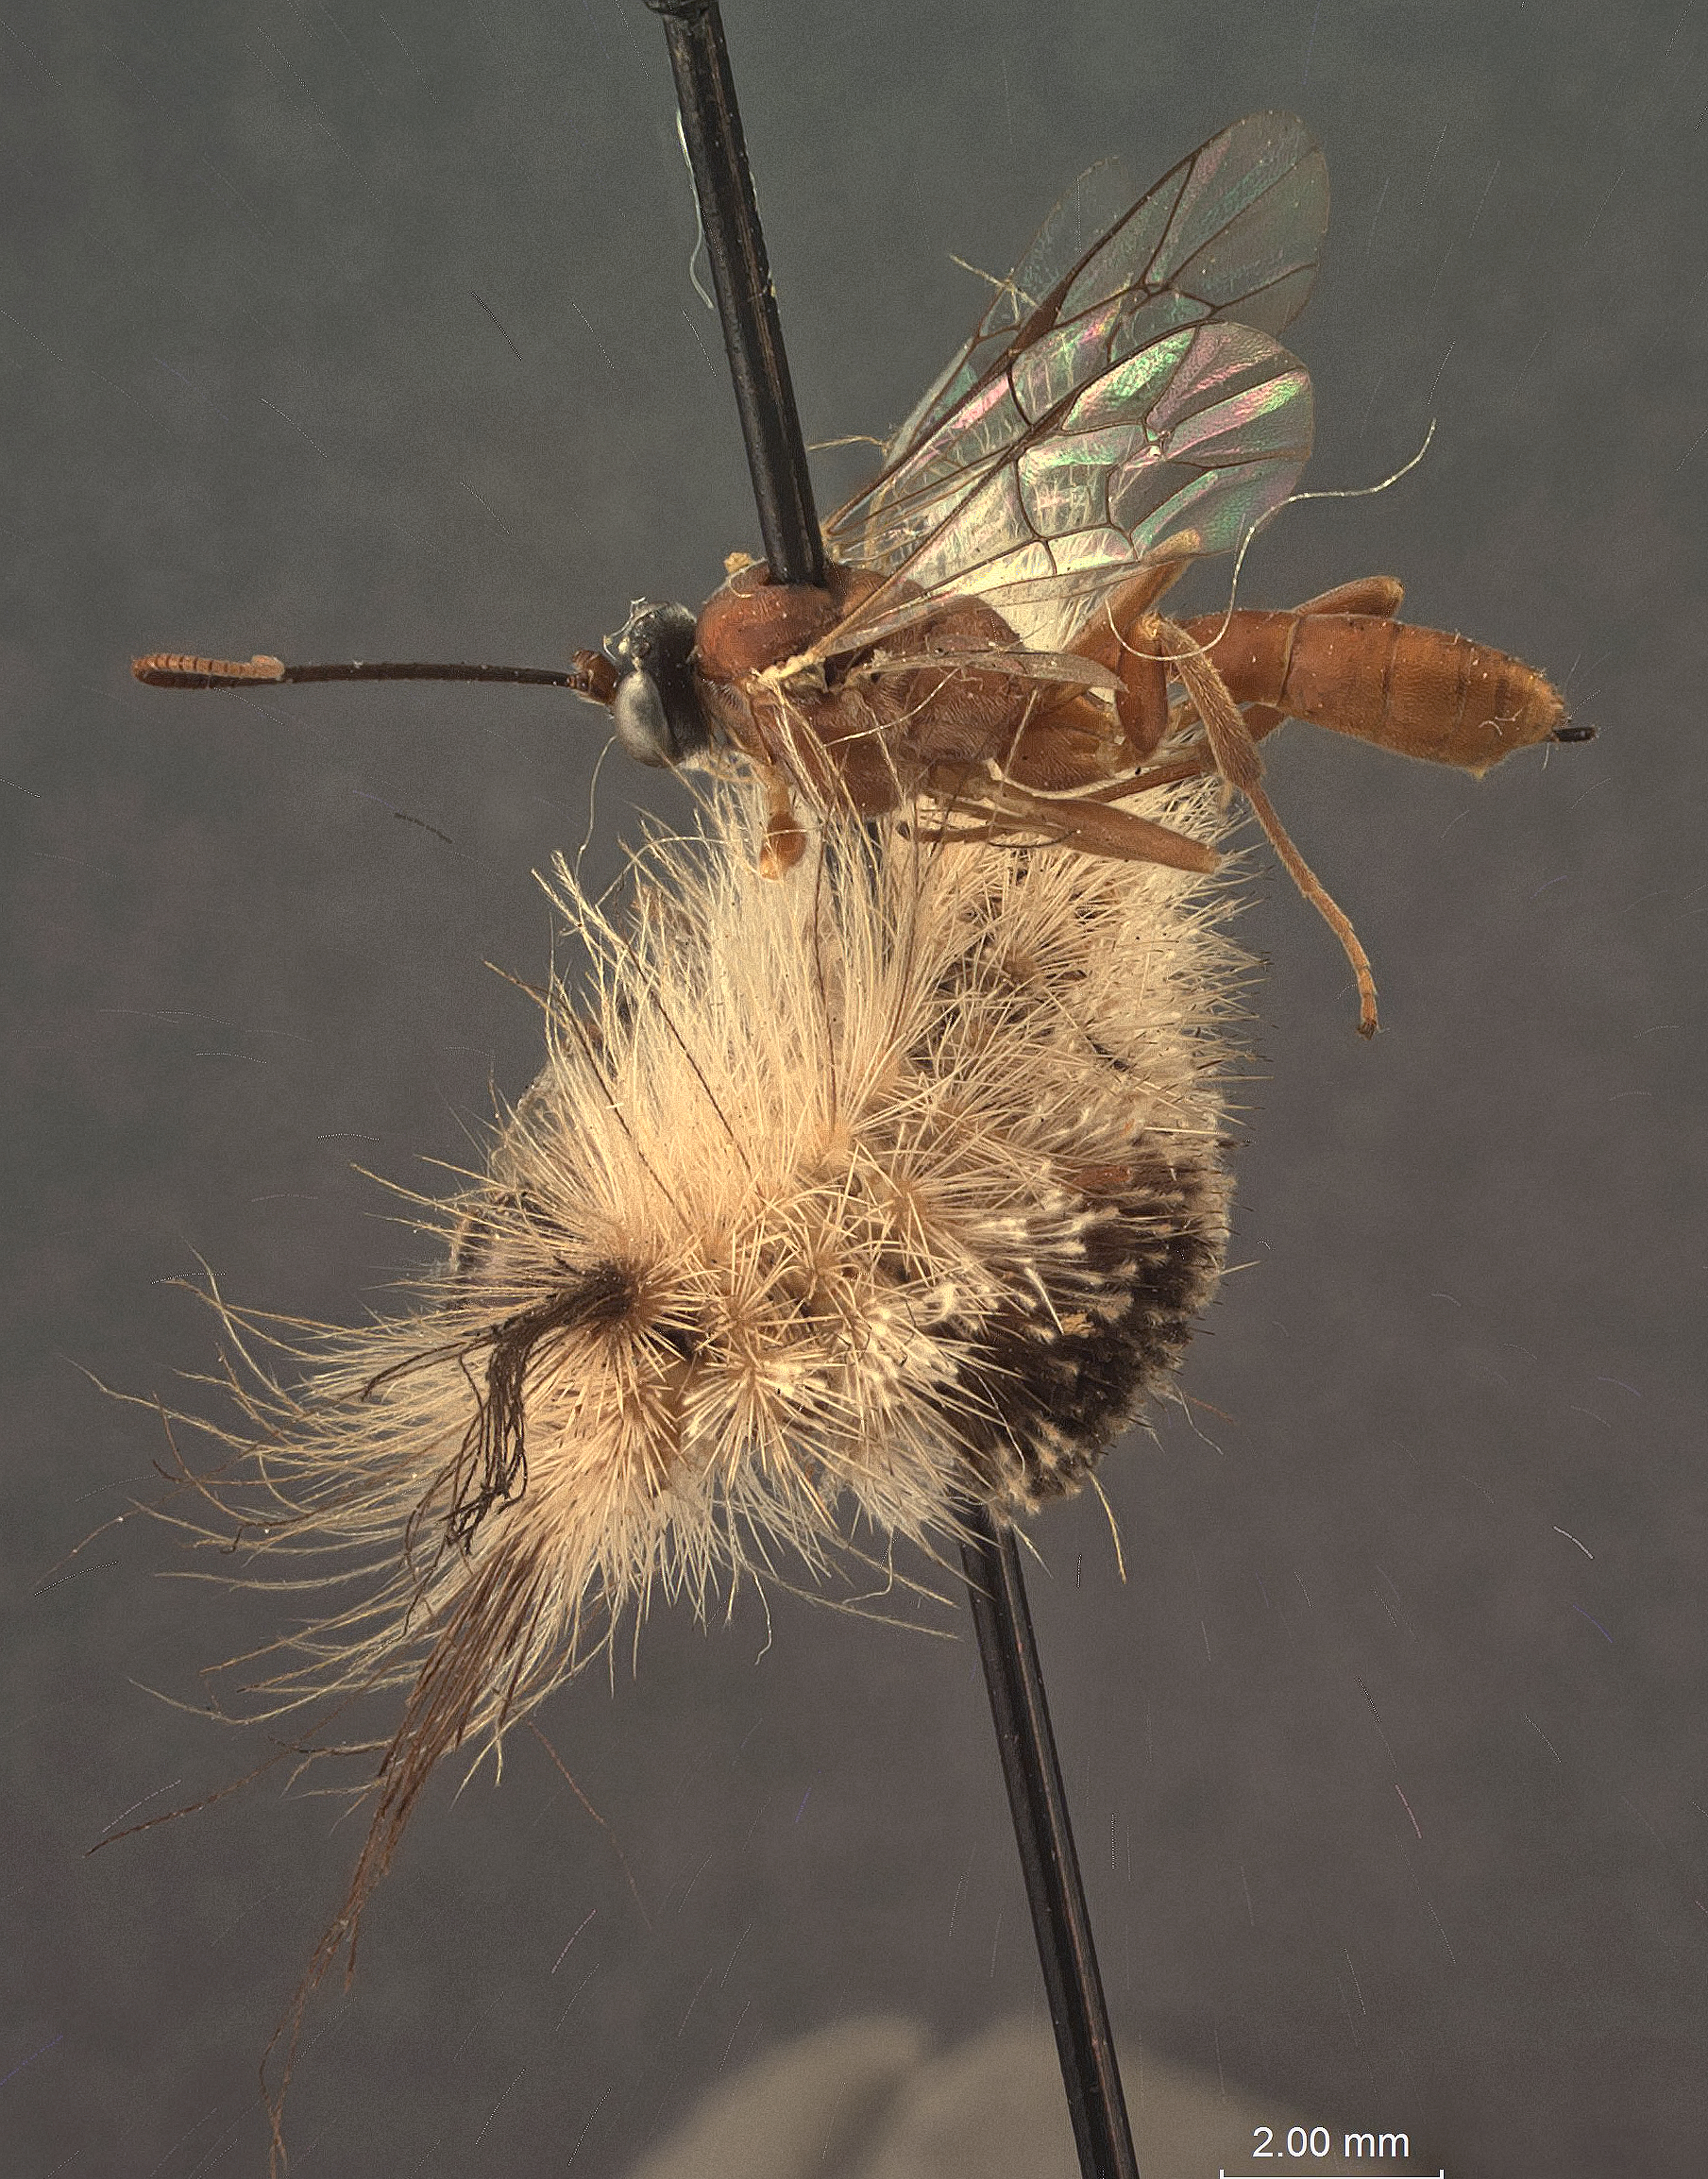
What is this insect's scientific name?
Hyposoter rubiginosus
